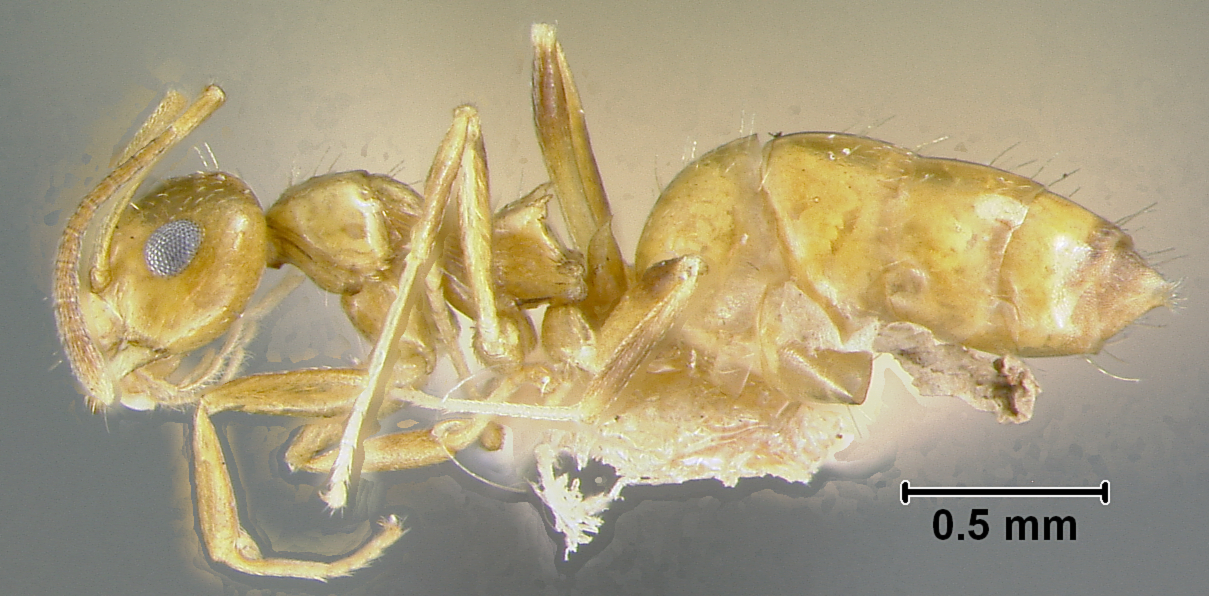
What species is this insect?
Acantholepis chapmani
